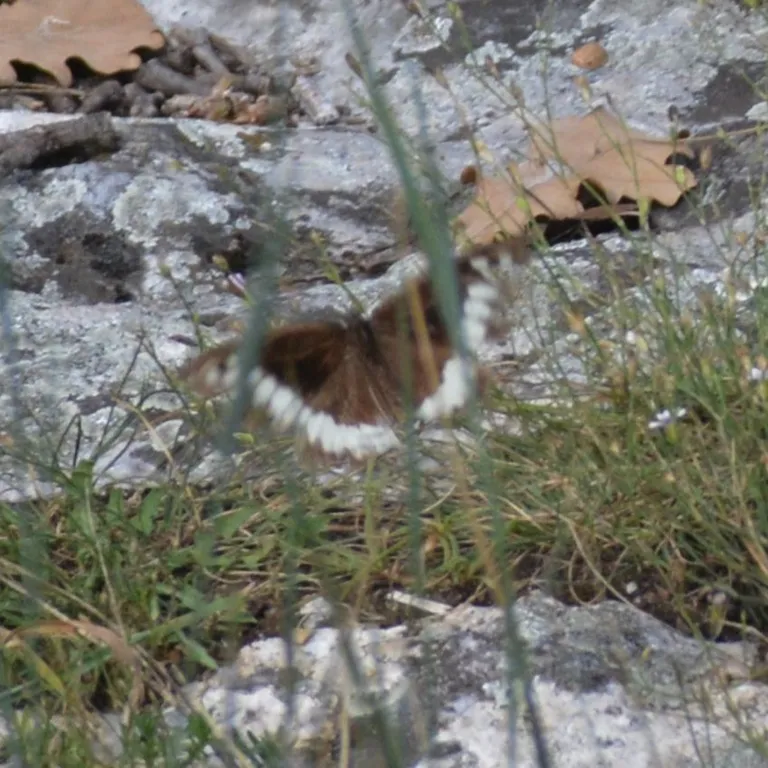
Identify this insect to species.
Brintesia circe
